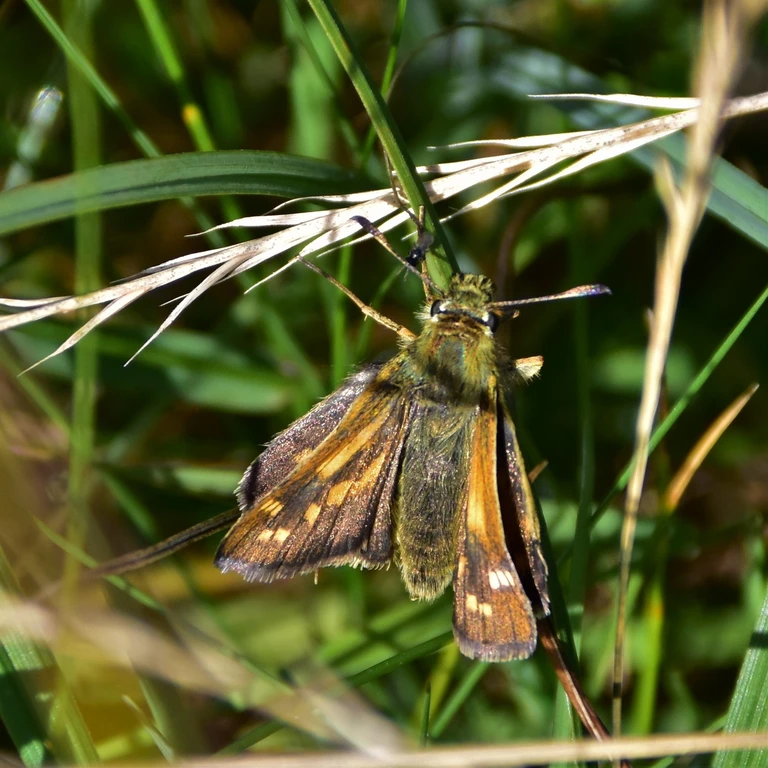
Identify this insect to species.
Hesperia comma
